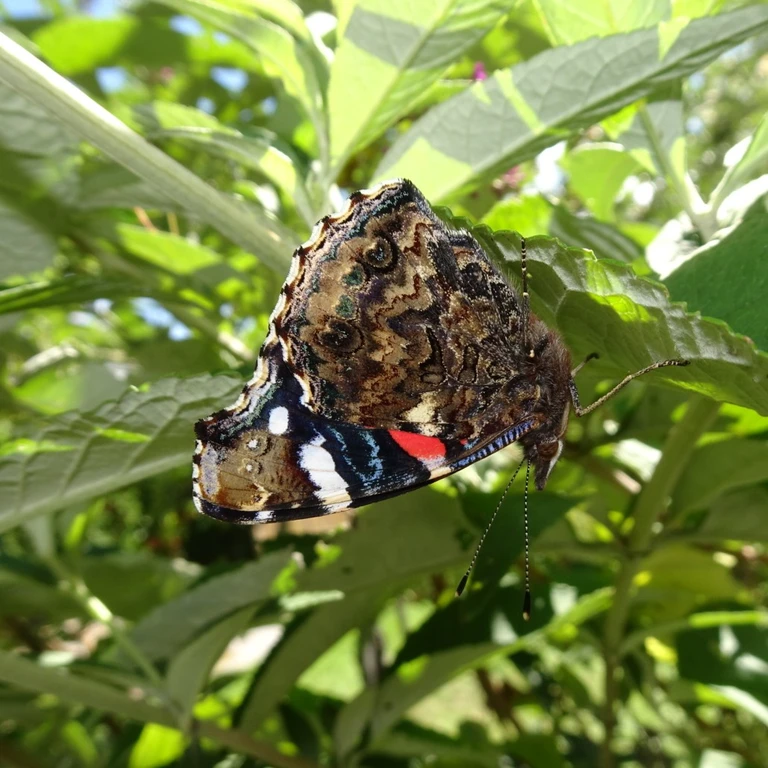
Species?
Vanessa atalanta
